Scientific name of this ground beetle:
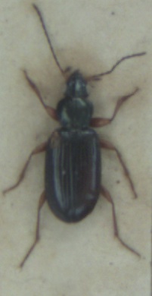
Bembidion decorum
